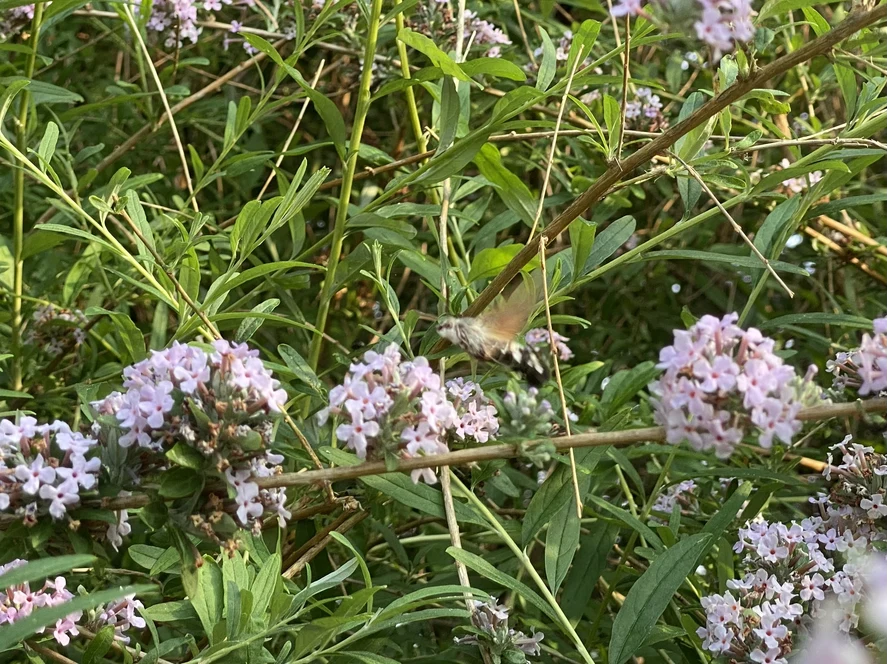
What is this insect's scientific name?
Macroglossum stellatarum
